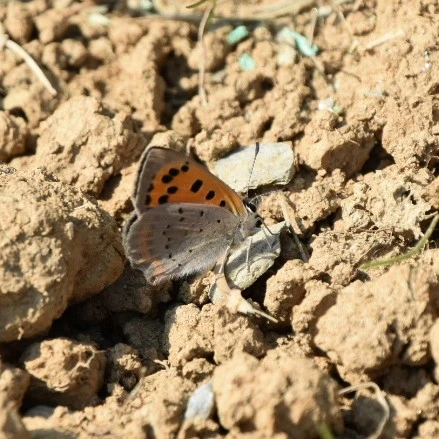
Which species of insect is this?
Lycaena phlaeas
